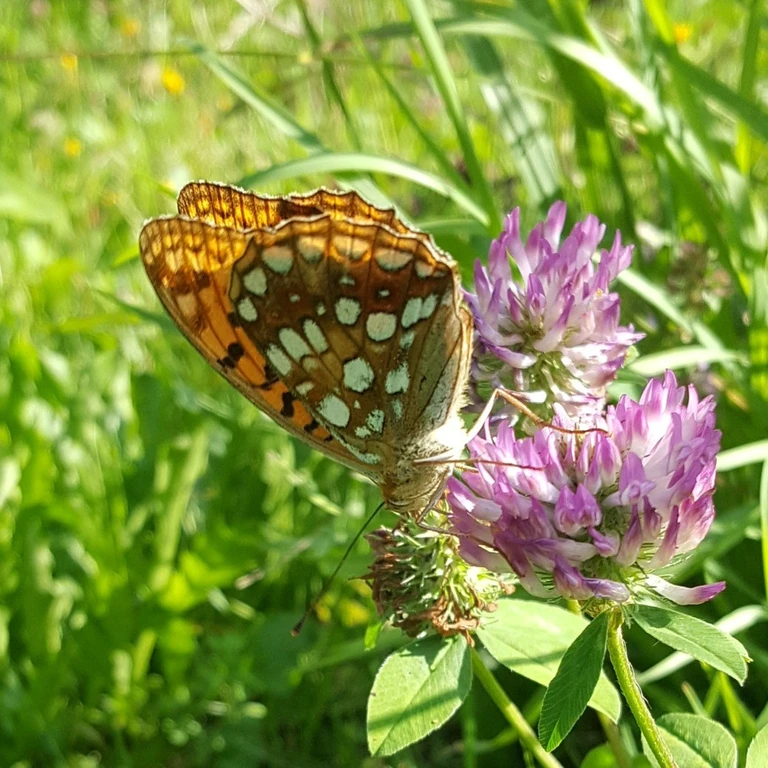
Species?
Fabriciana adippe
